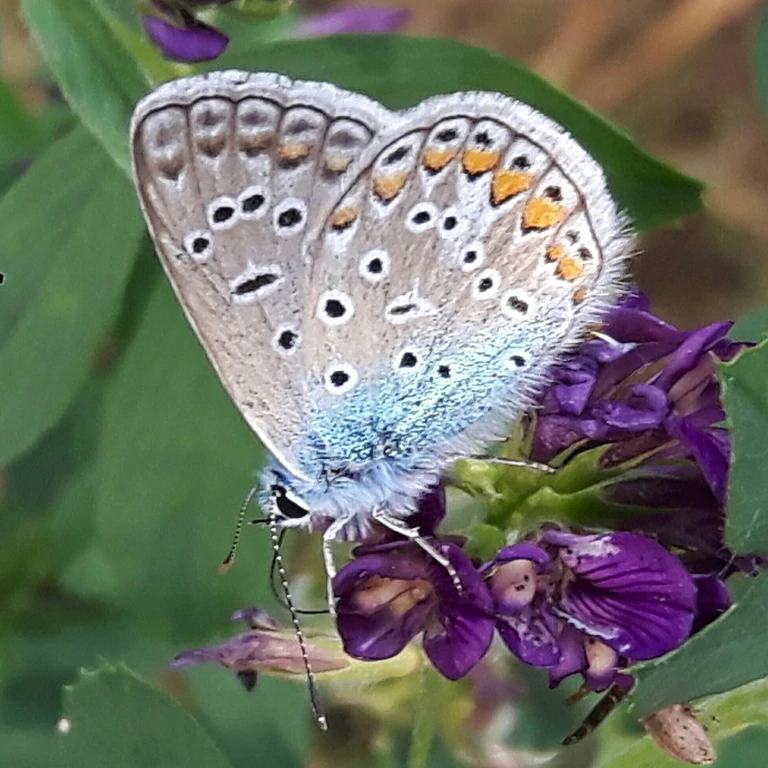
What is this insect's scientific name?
Polyommatus icarus
